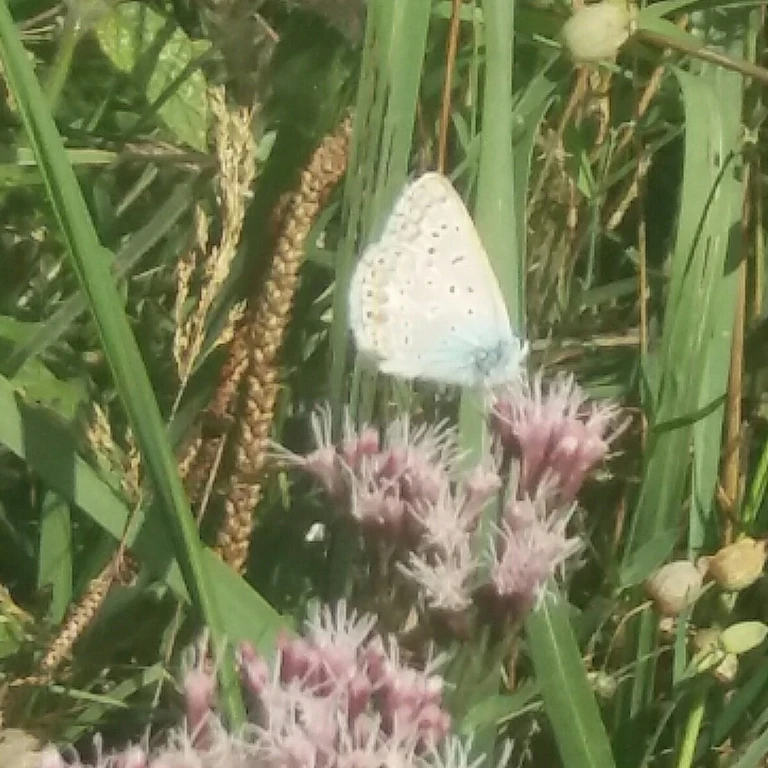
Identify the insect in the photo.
Polyommatus icarus
